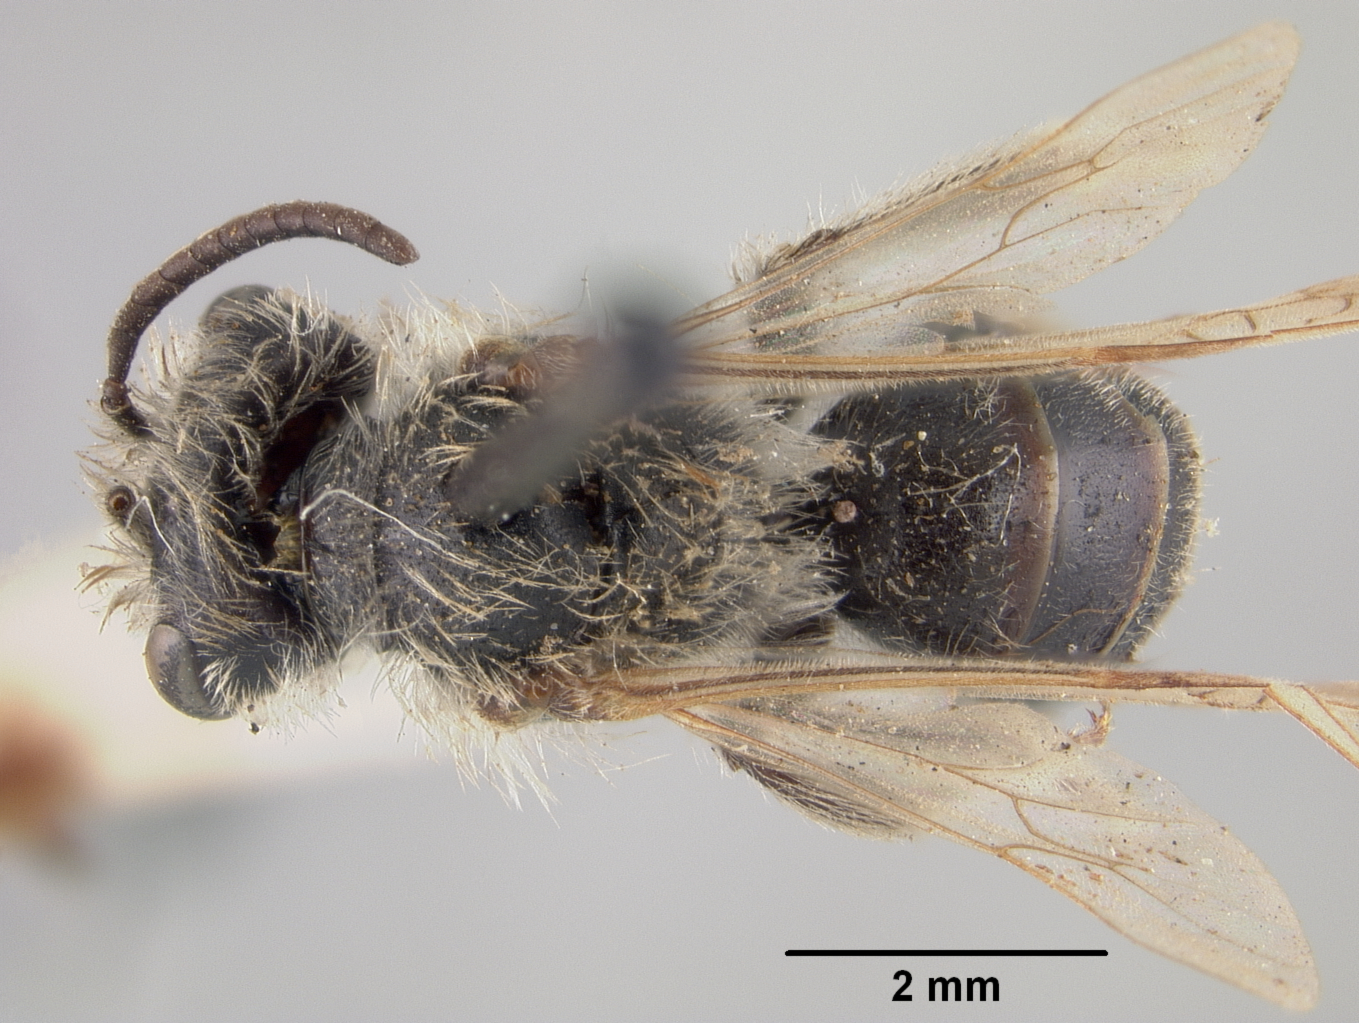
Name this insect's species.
Andrena bridwelli
